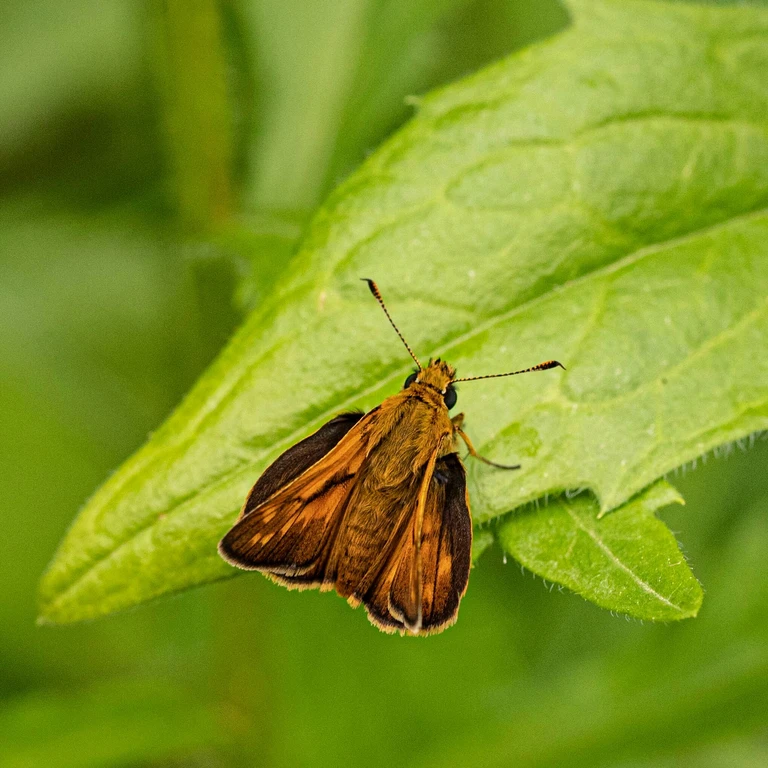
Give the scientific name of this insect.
Ochlodes sylvanus (also Ochlodes venata)
